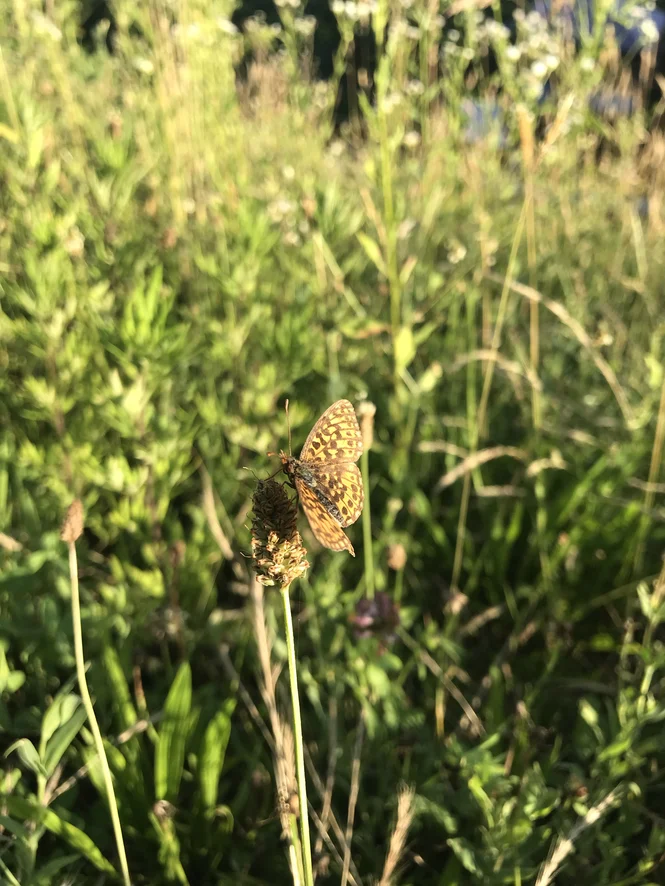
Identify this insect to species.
Boloria dia
